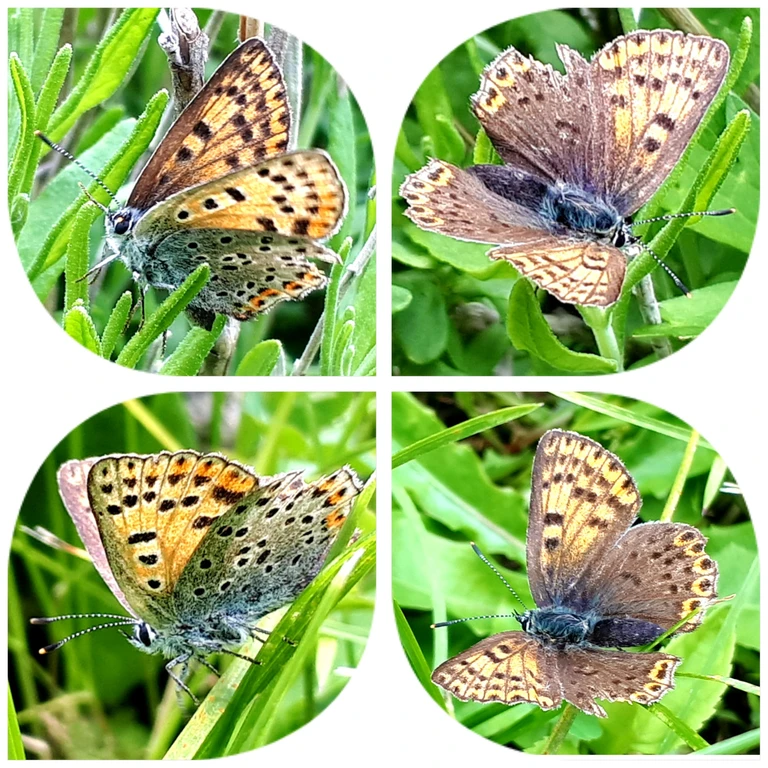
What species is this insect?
Lycaena tityrus (also Loweia tityrus)
